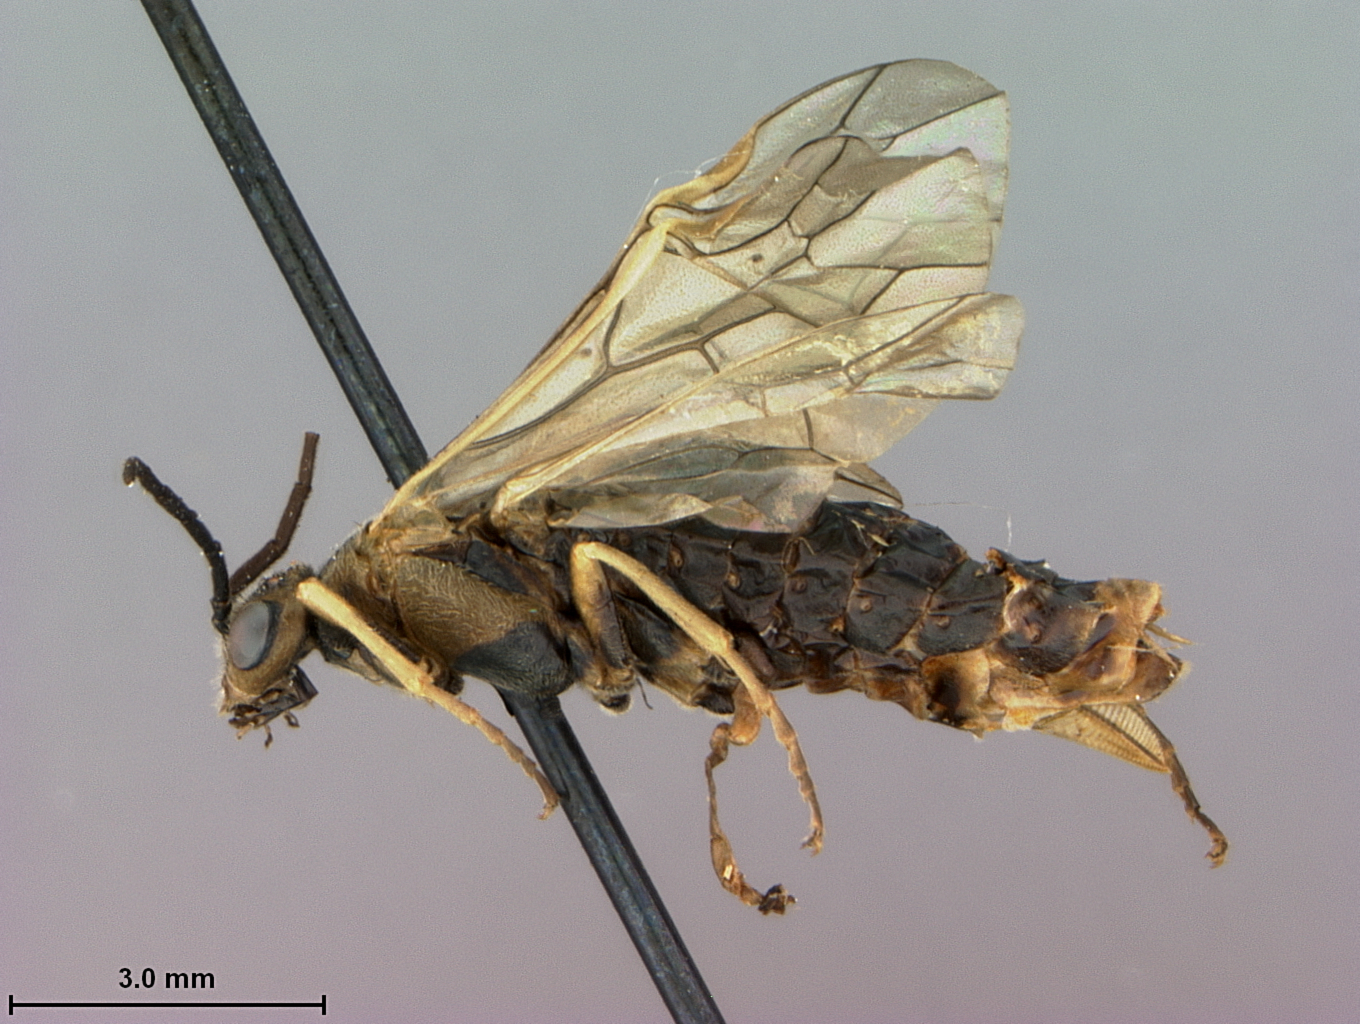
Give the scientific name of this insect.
Amauronematus whitneyi
